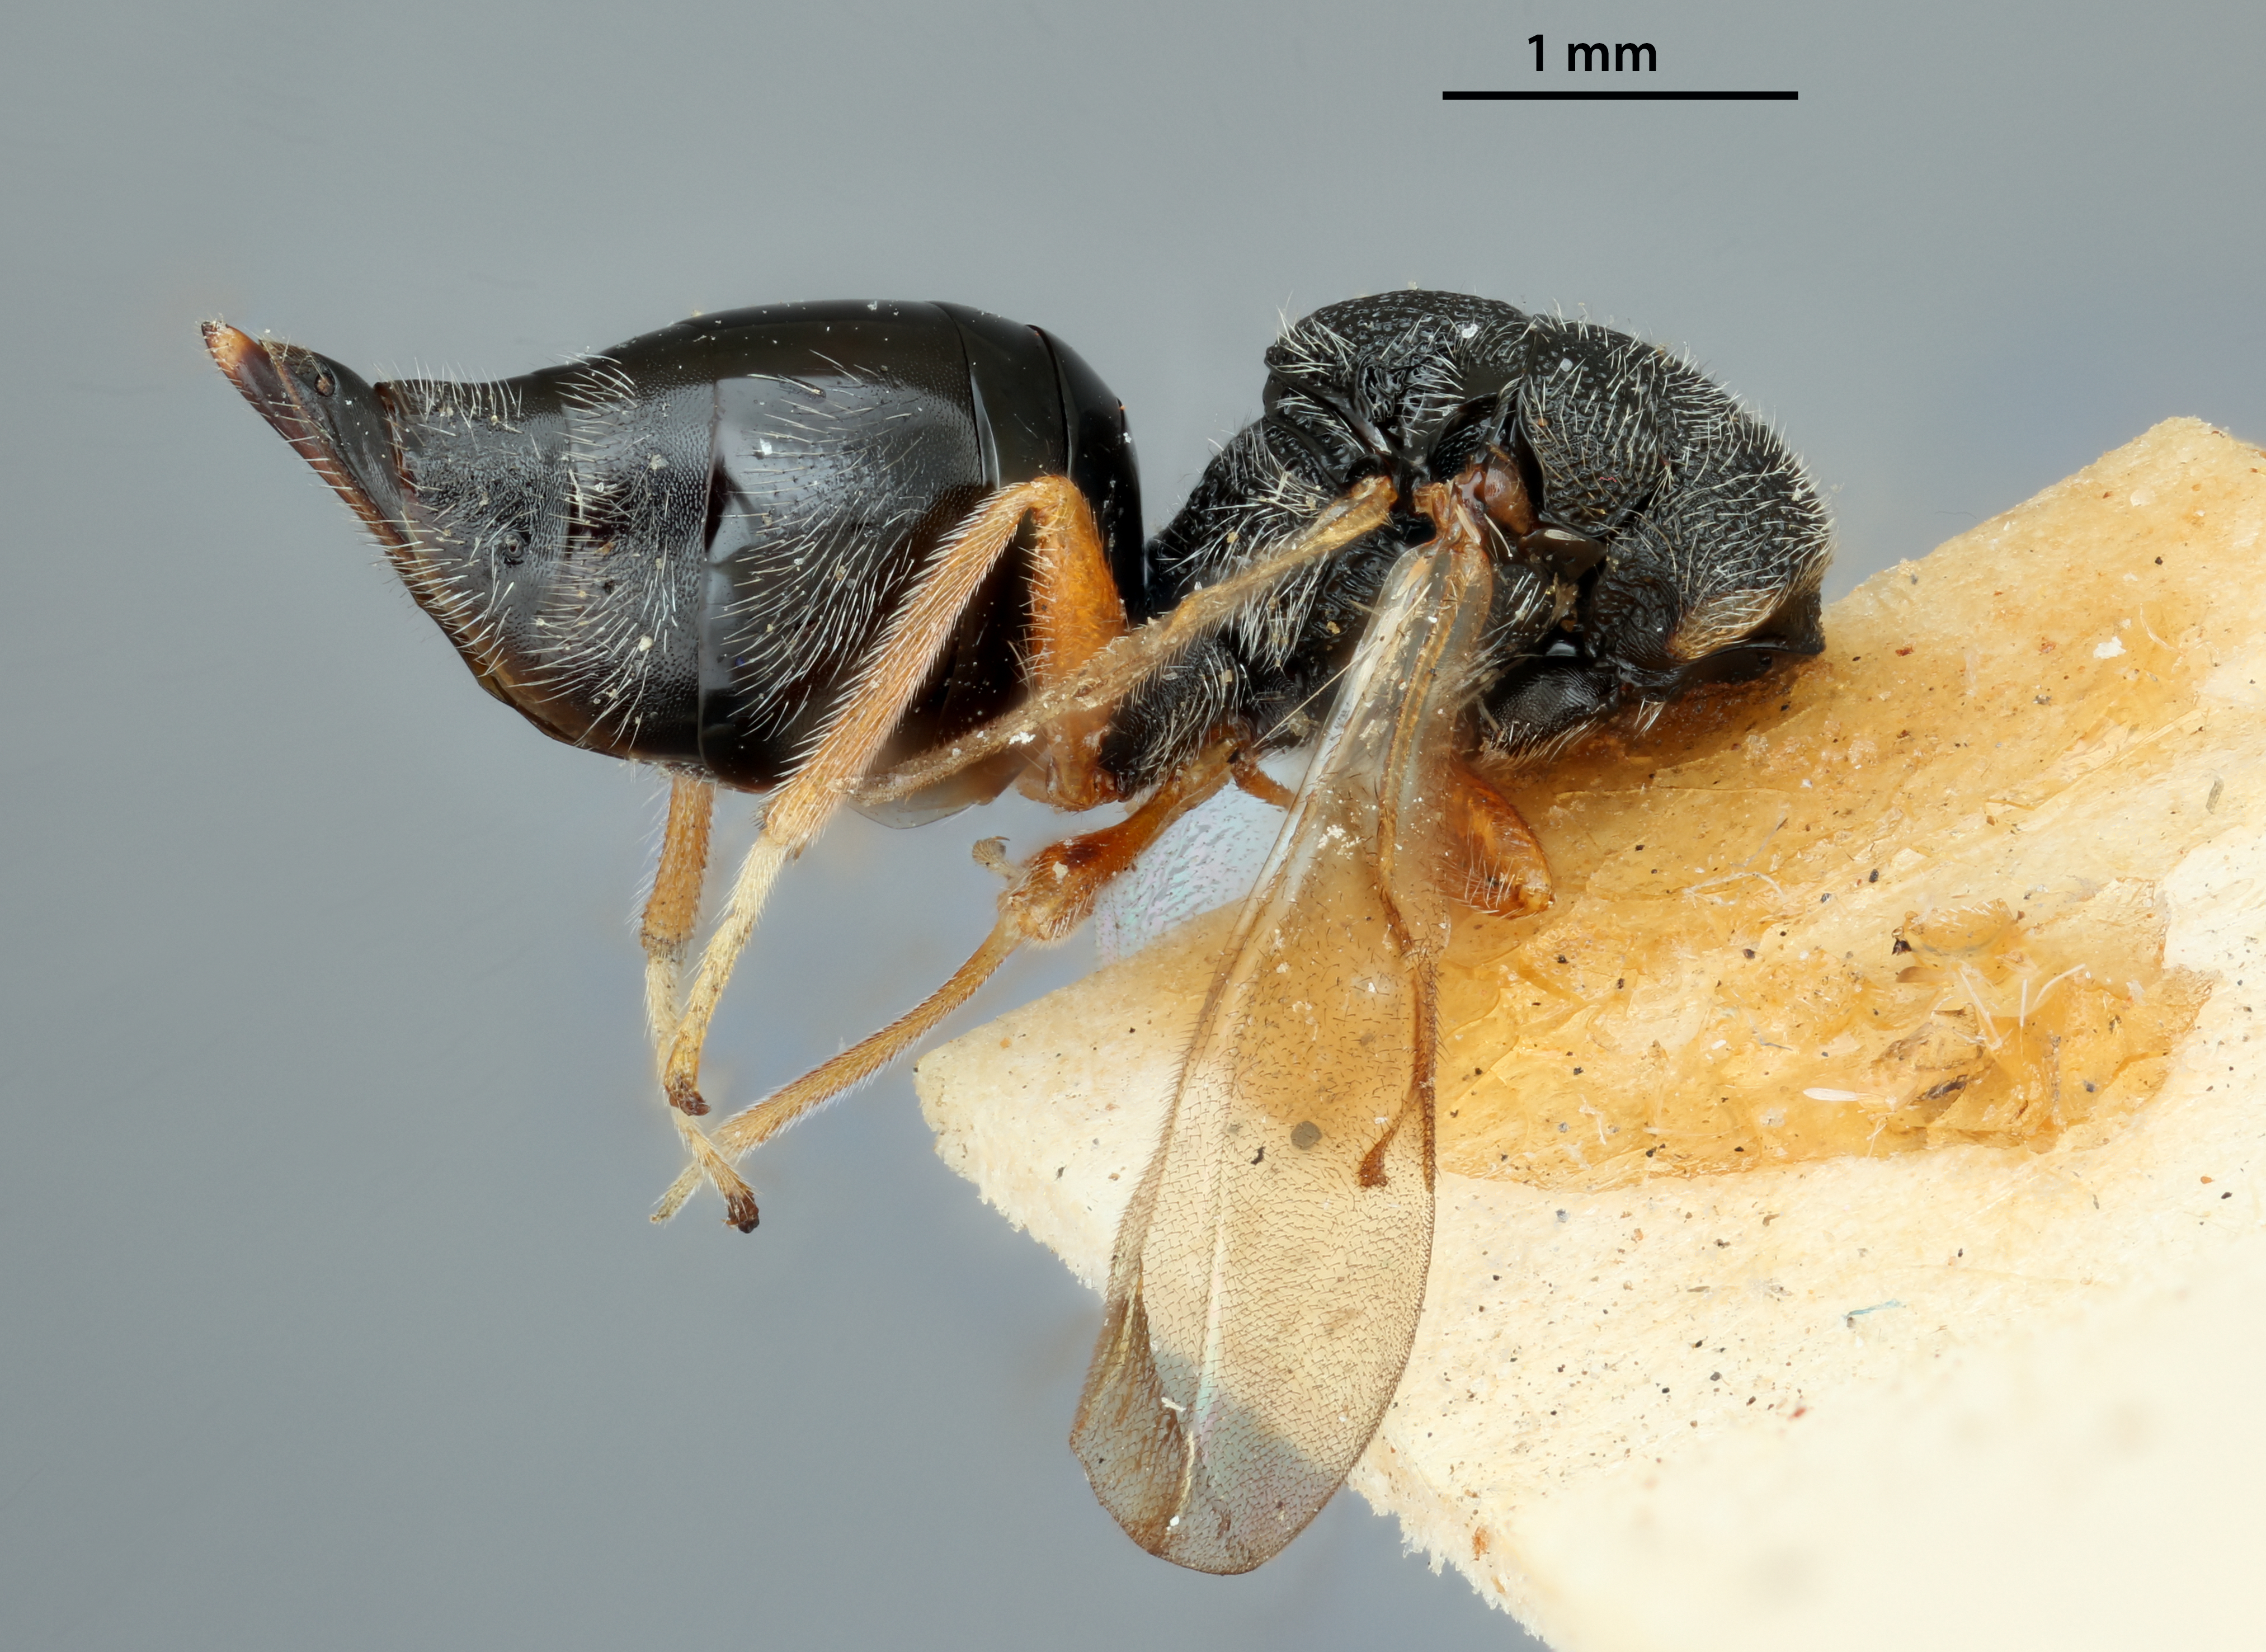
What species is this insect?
Eurytoma binotata
